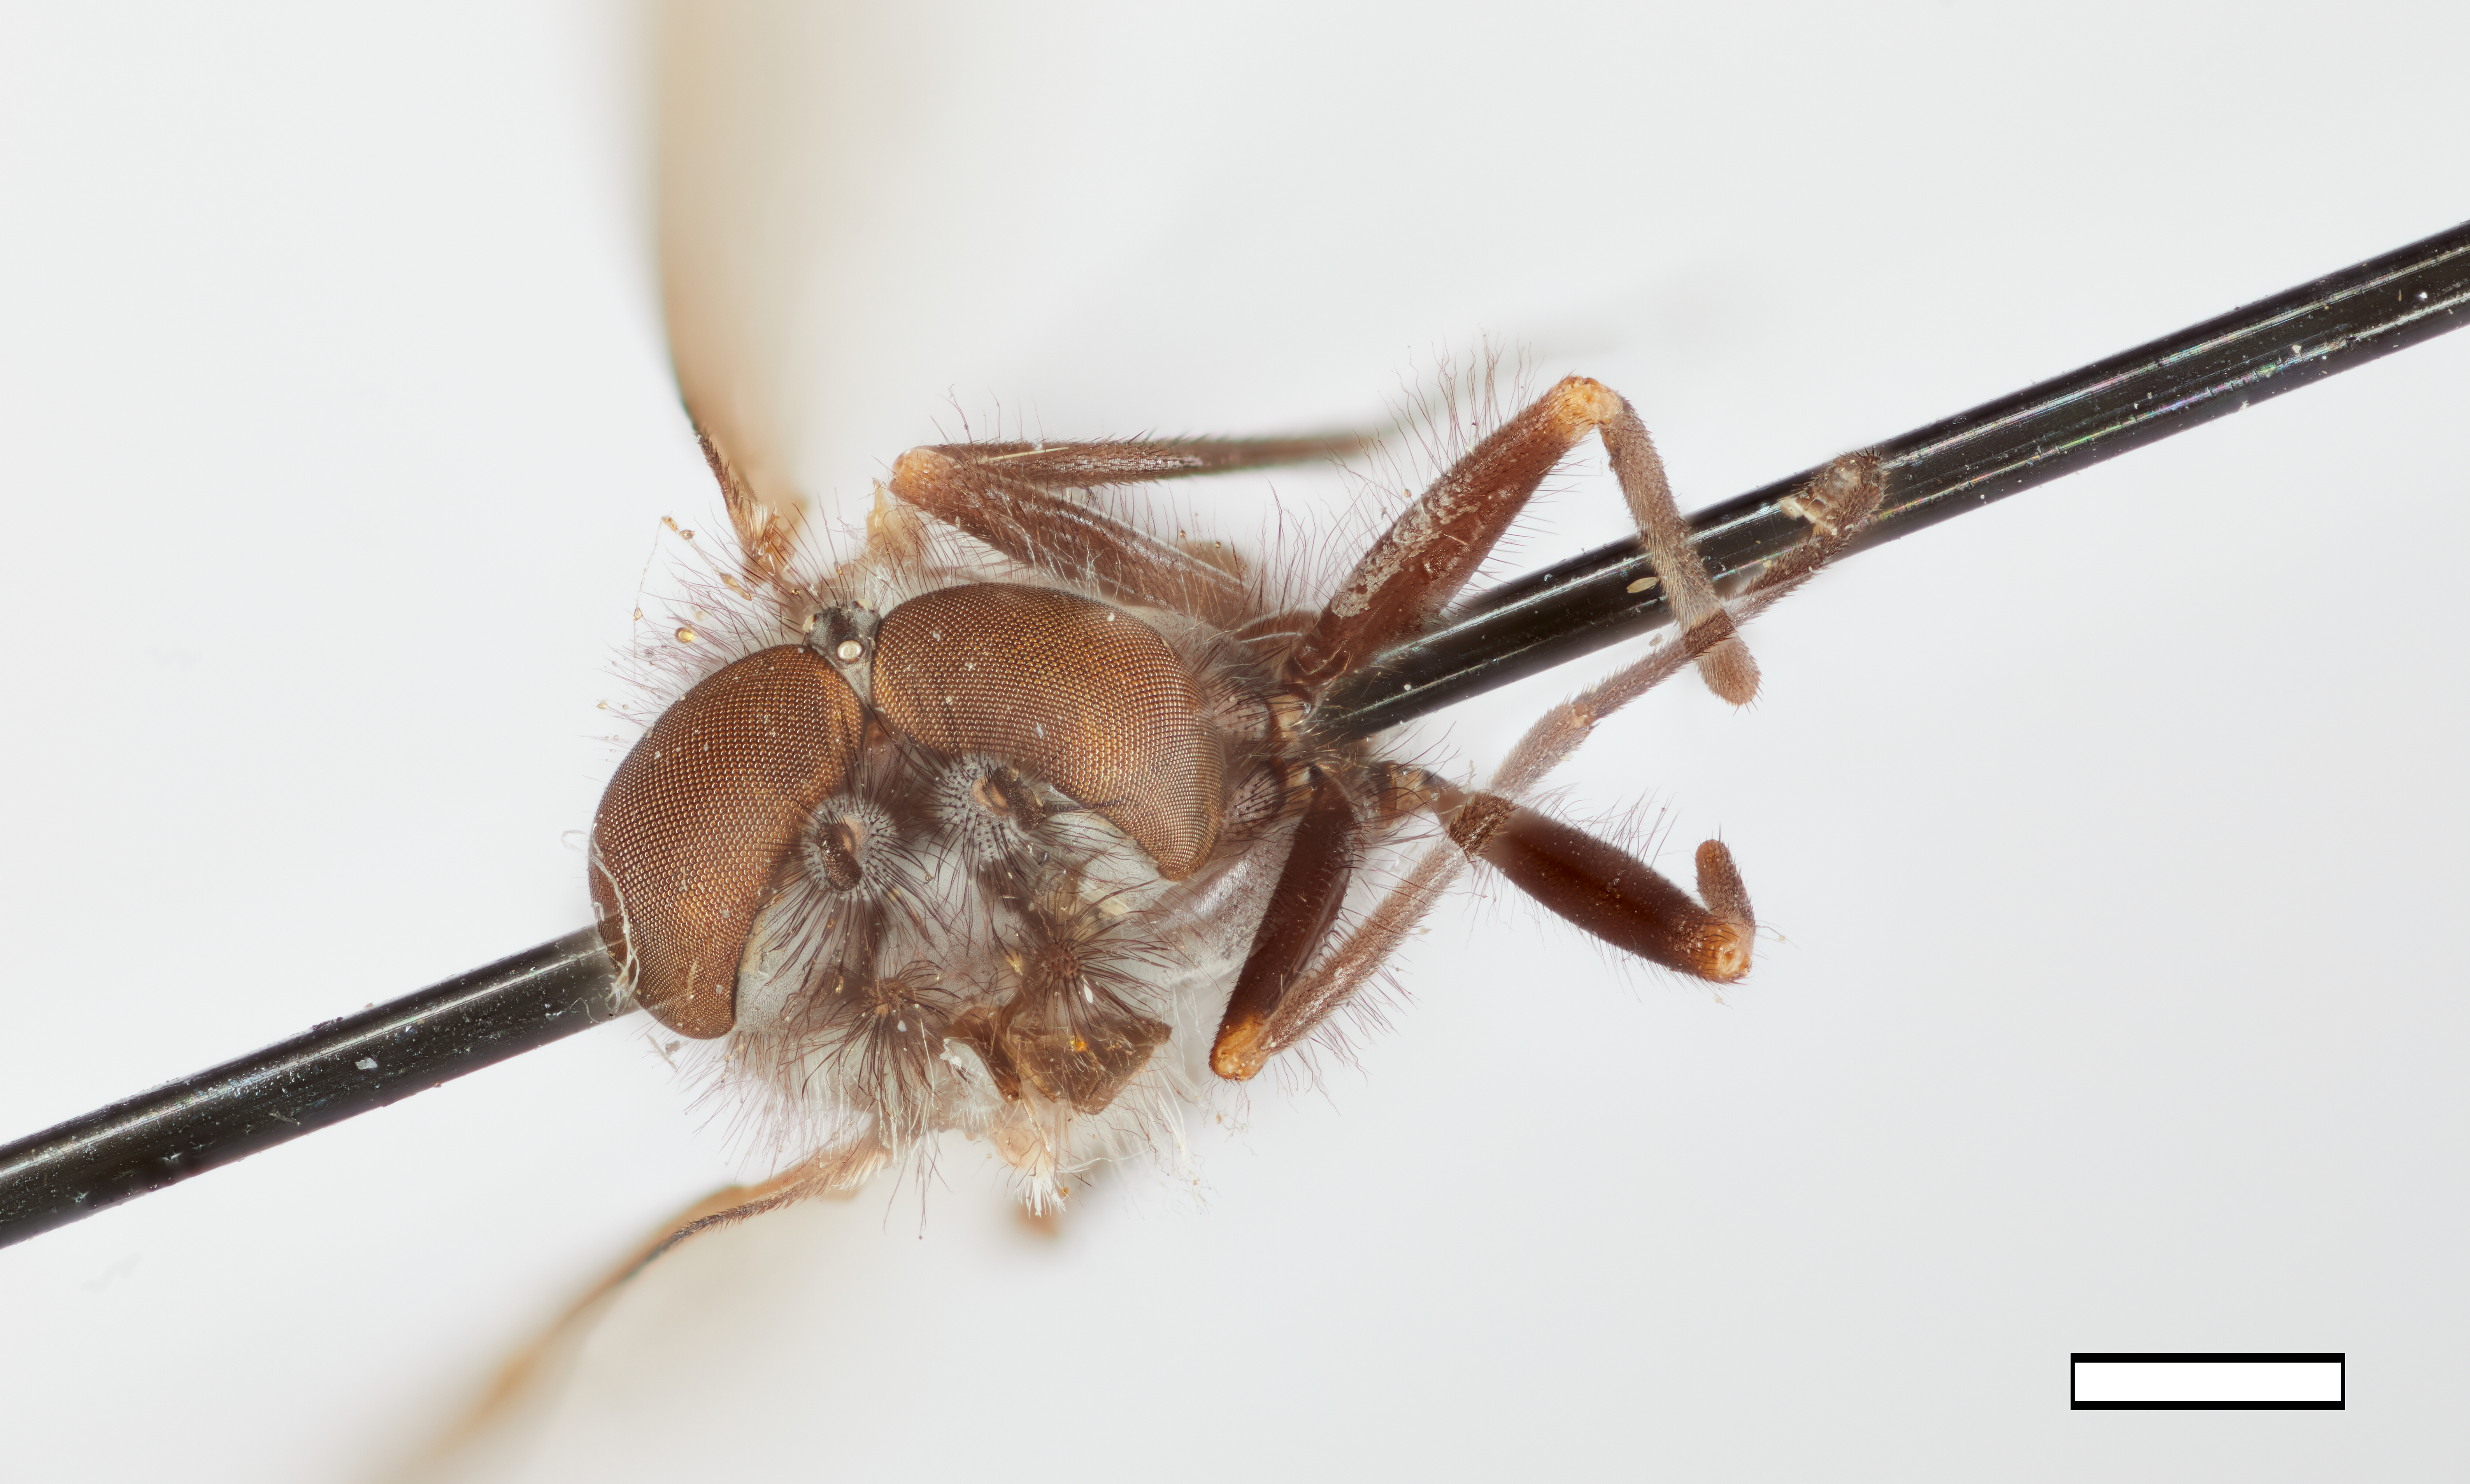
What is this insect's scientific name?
Symphoromyia montana
